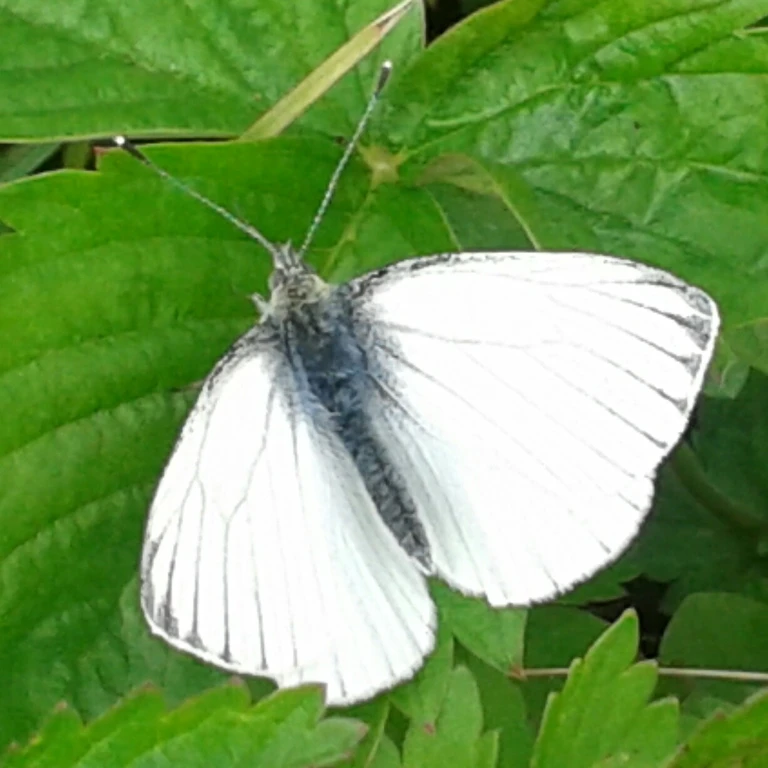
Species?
Pieris napi
